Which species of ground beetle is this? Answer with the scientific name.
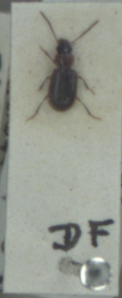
Acupalpus dubius
